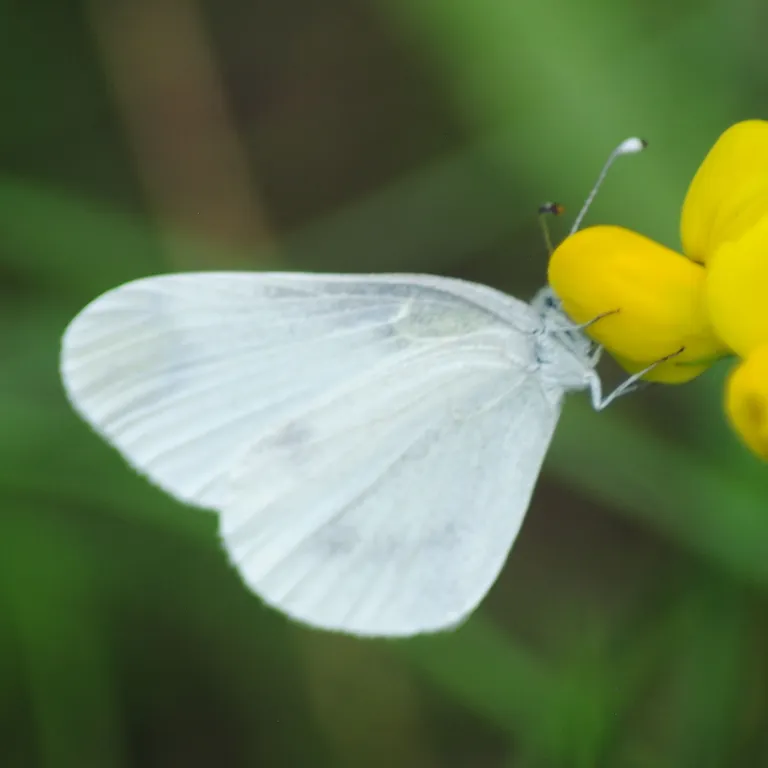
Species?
Leptidea sinapis/juvernica
